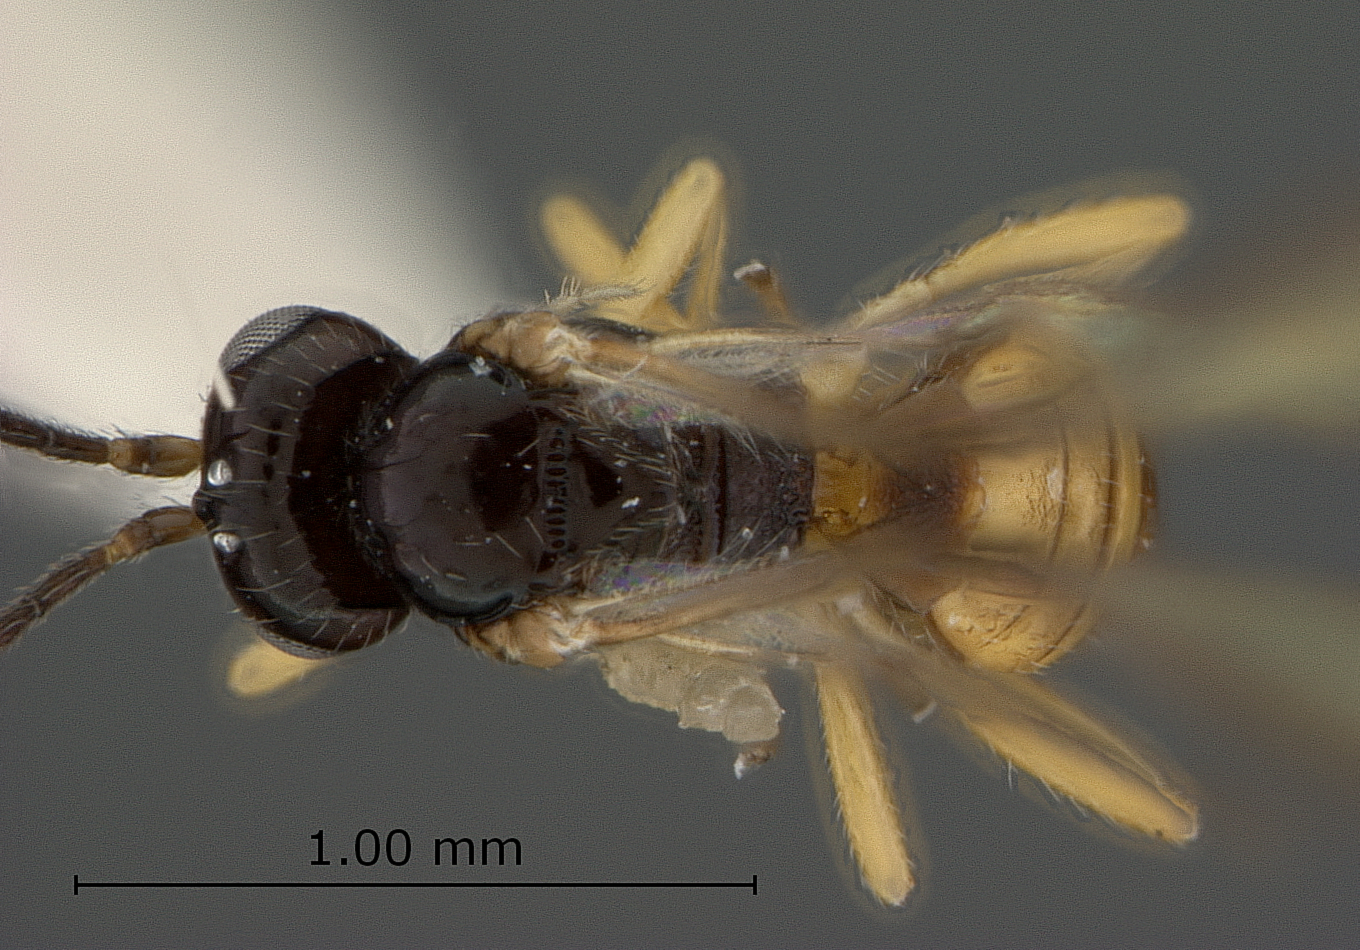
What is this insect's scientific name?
Opius adductus
